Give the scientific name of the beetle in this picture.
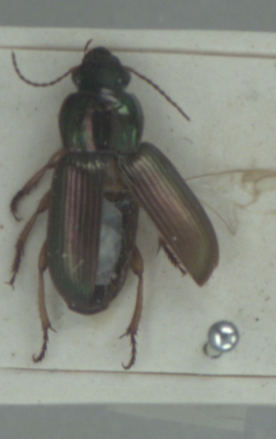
Harpalus affinis
